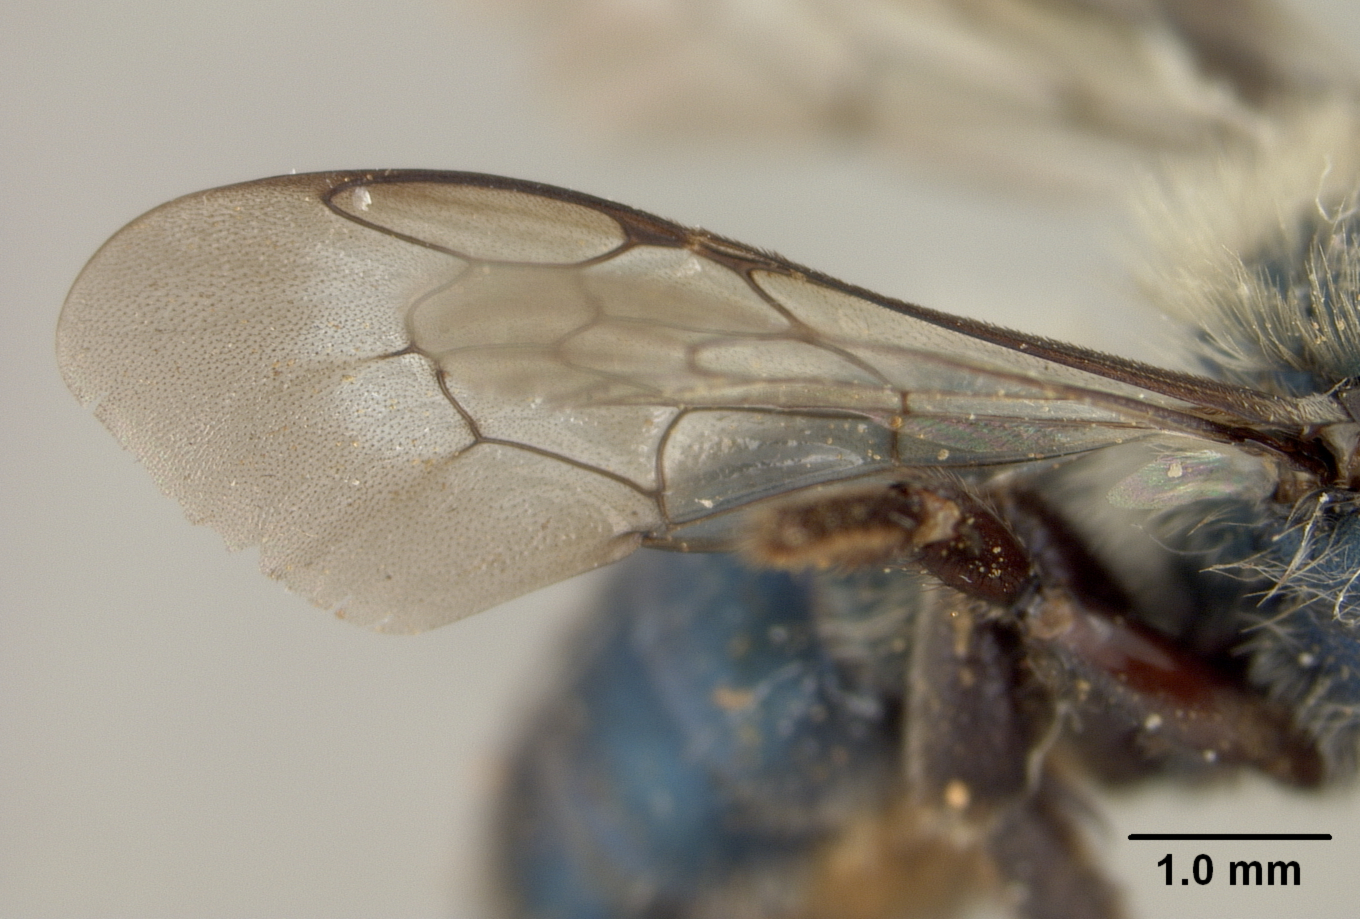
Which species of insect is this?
Osmia melanotricha
